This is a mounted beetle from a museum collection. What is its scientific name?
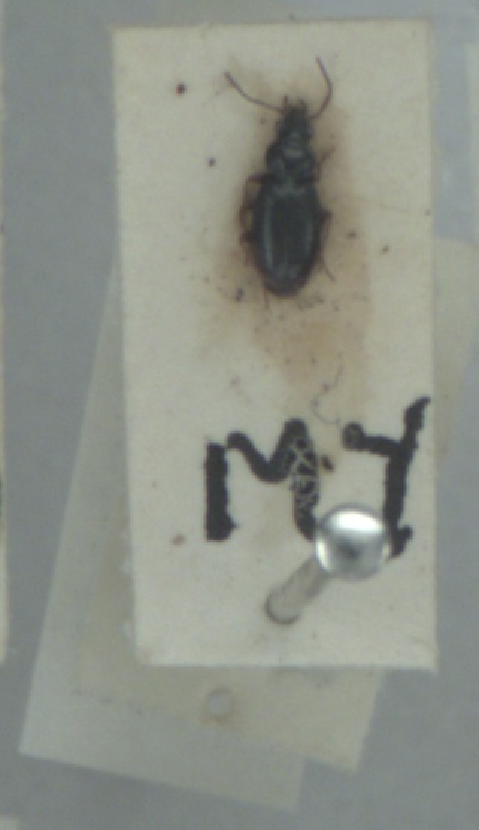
Bembidion guttula
